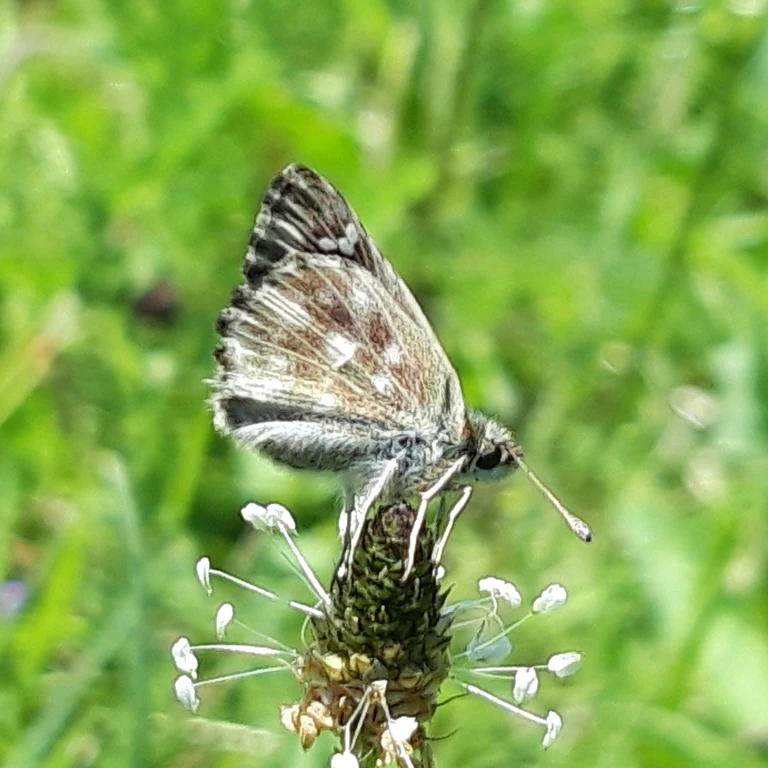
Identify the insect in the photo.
Muschampia floccifera (also Carcharodus floccifera)
